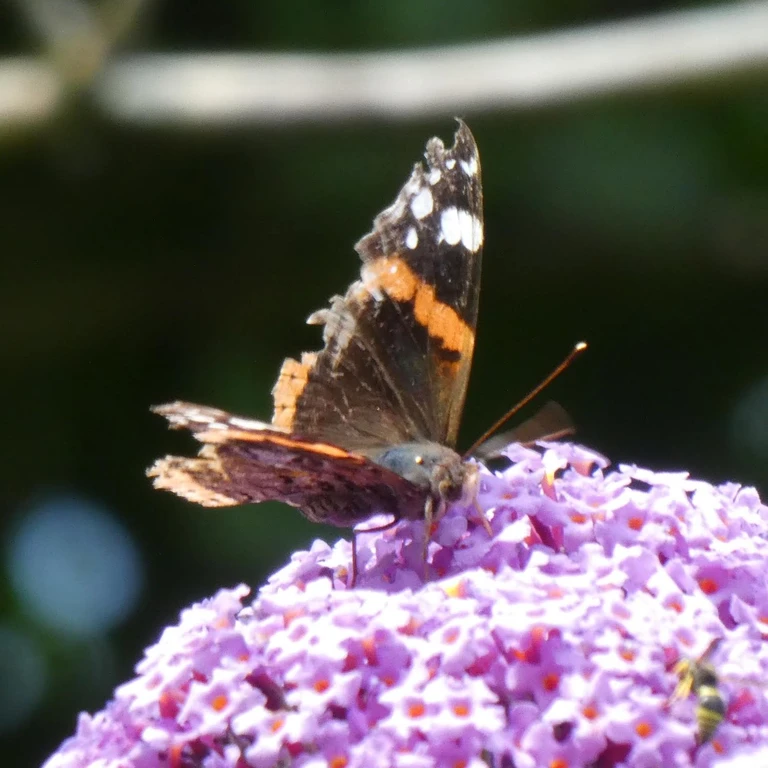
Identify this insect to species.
Vanessa atalanta
